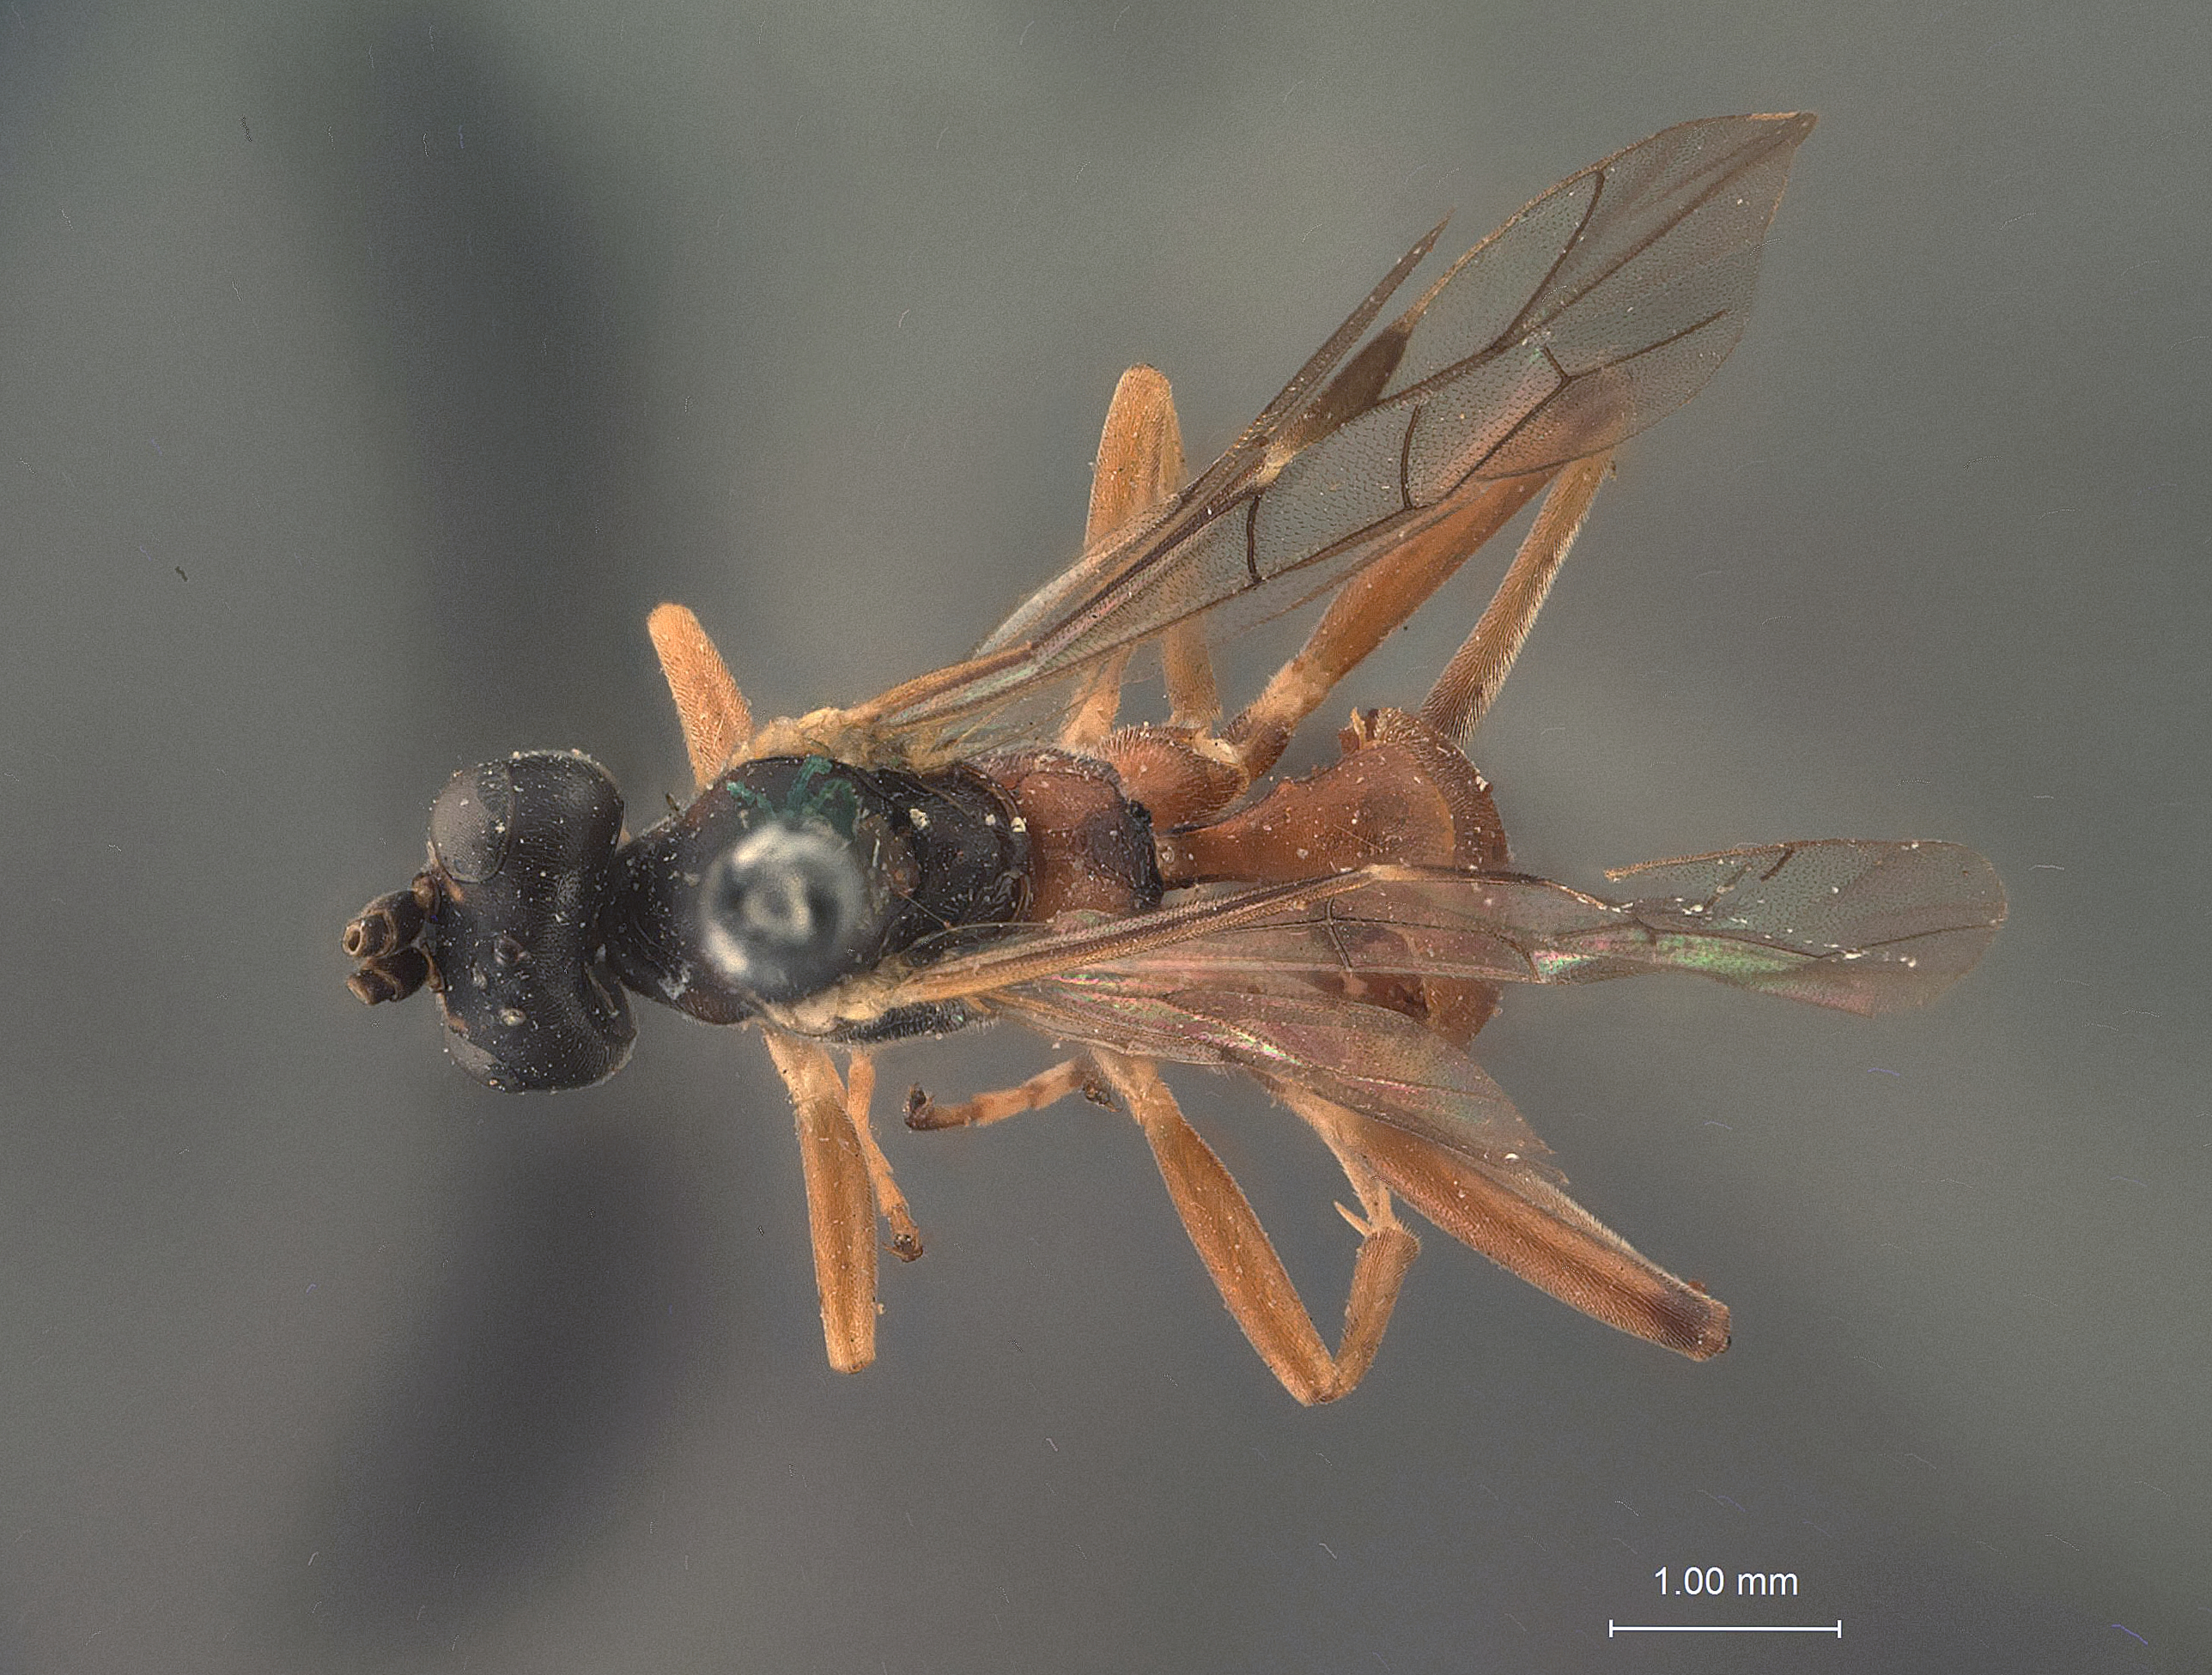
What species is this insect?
Euryproctus rufopictus
